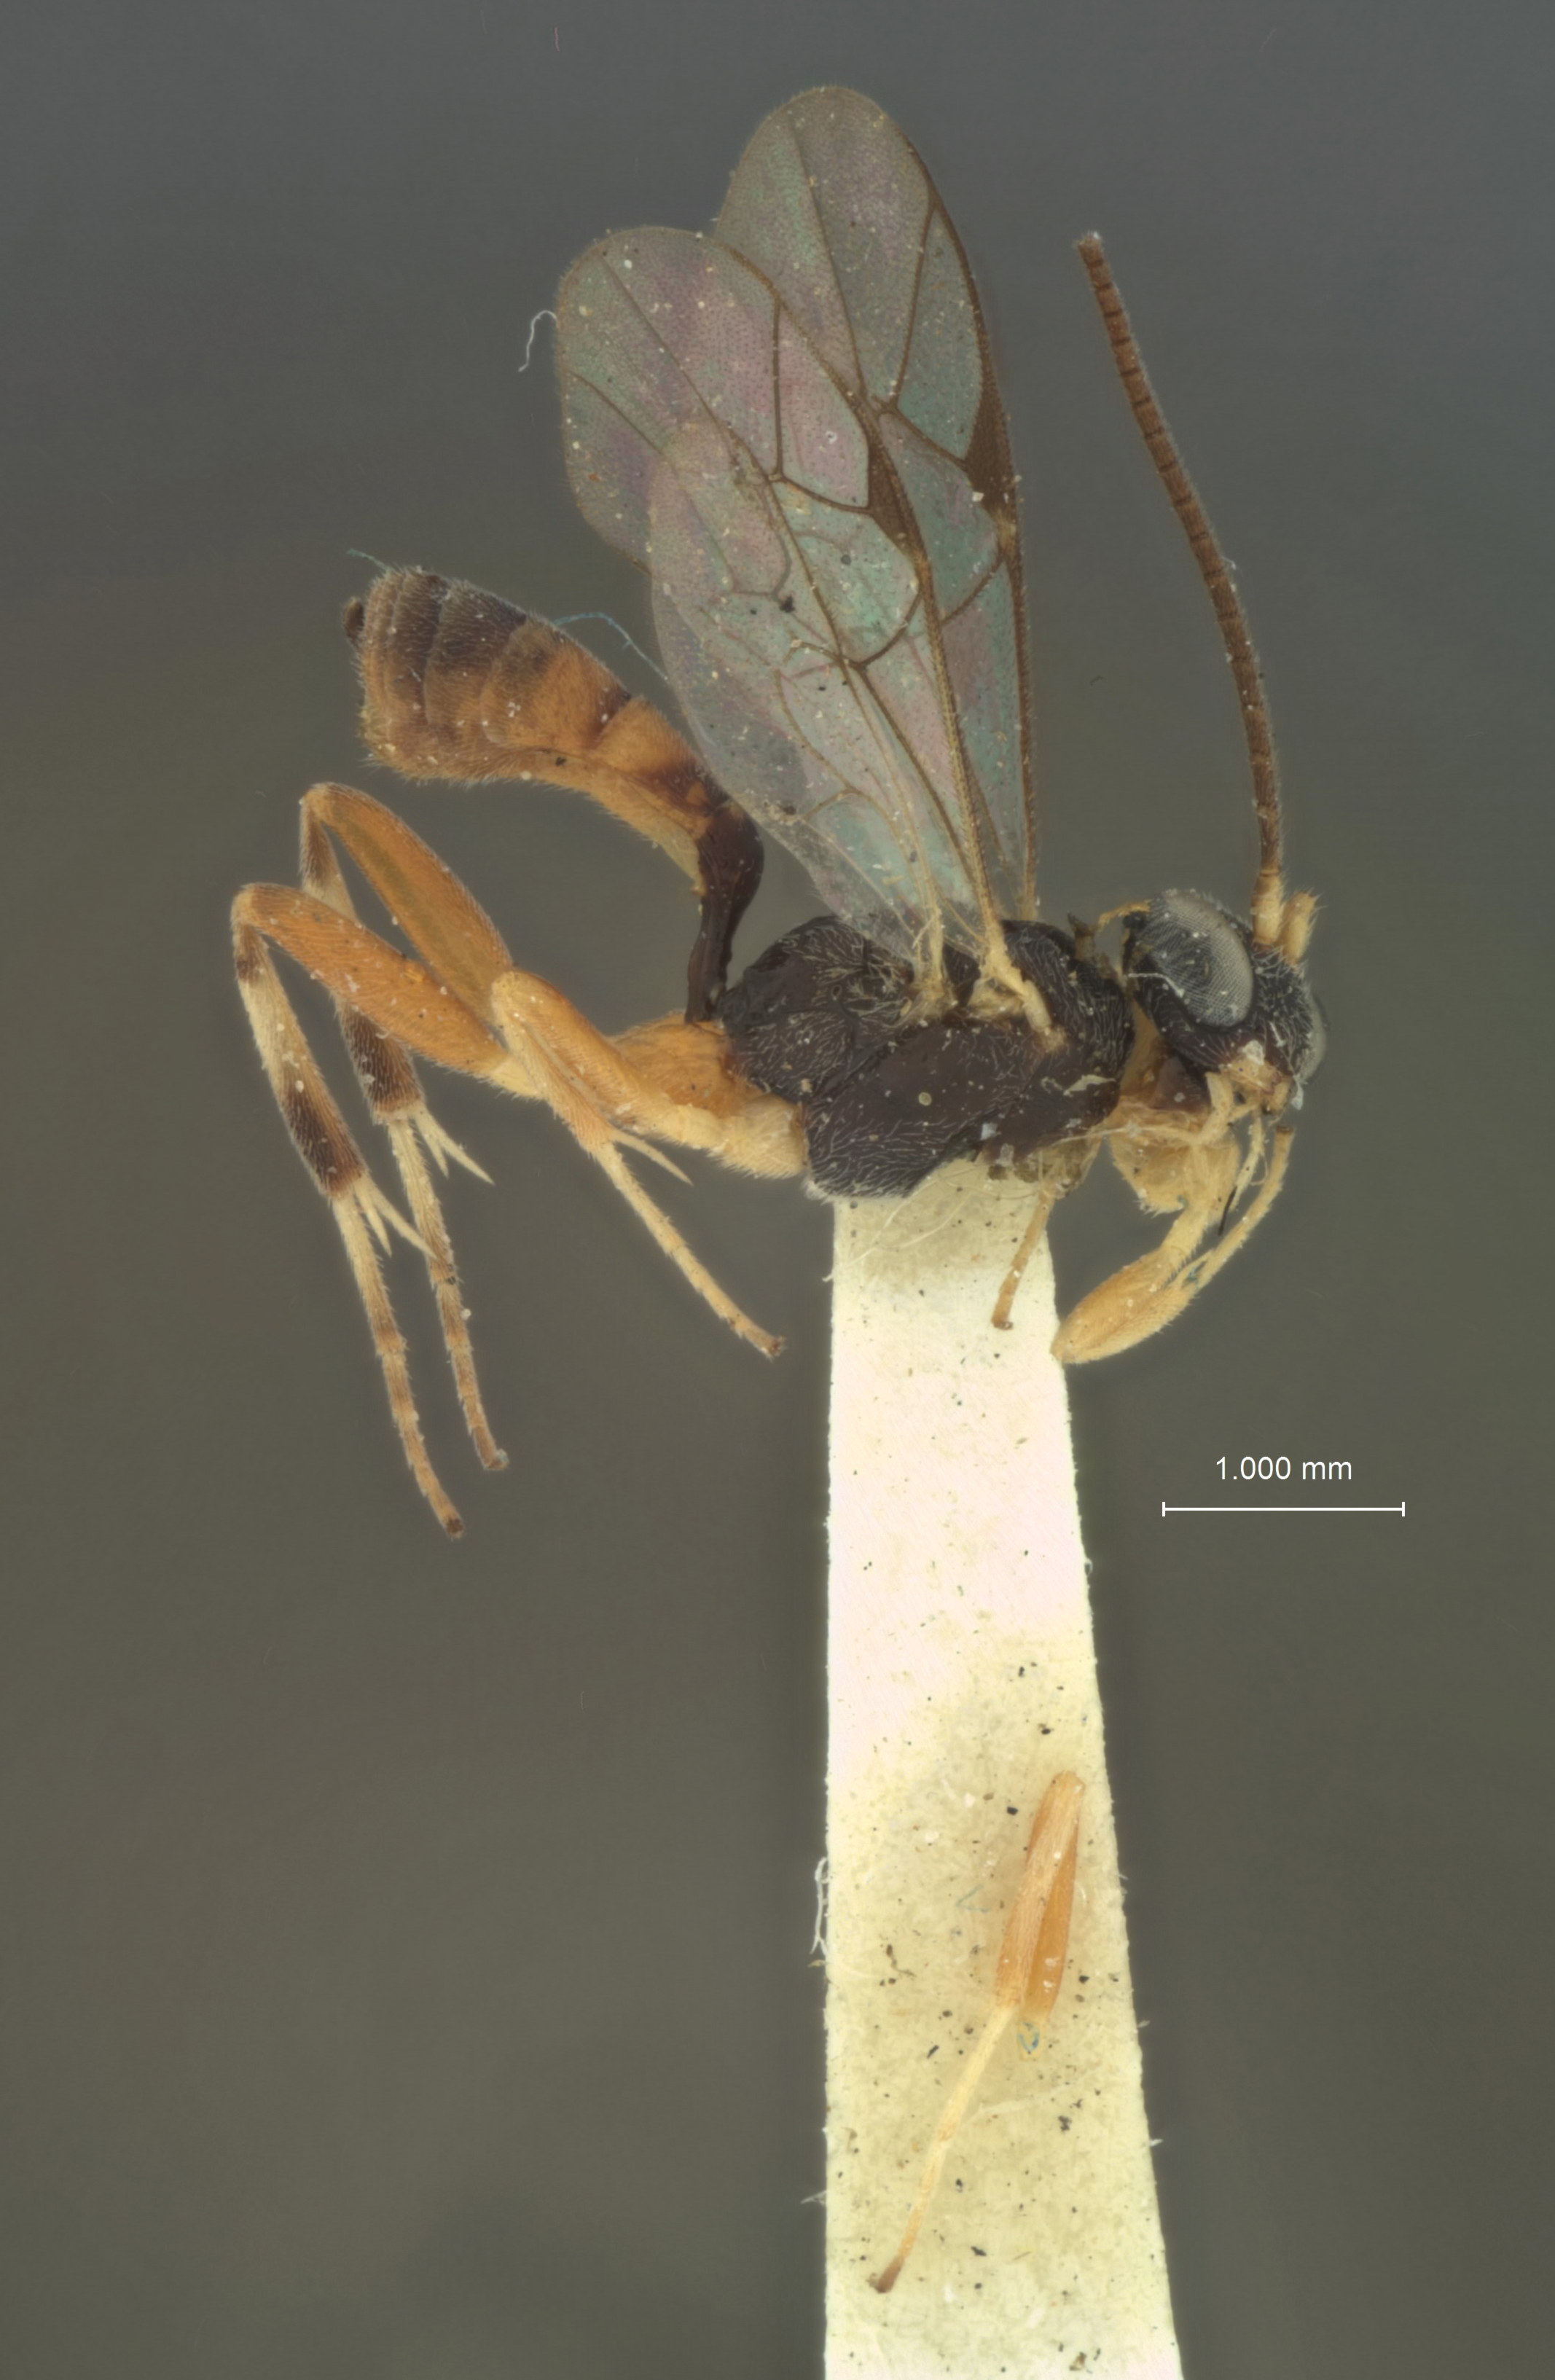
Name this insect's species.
Hypothereutes geometrae
